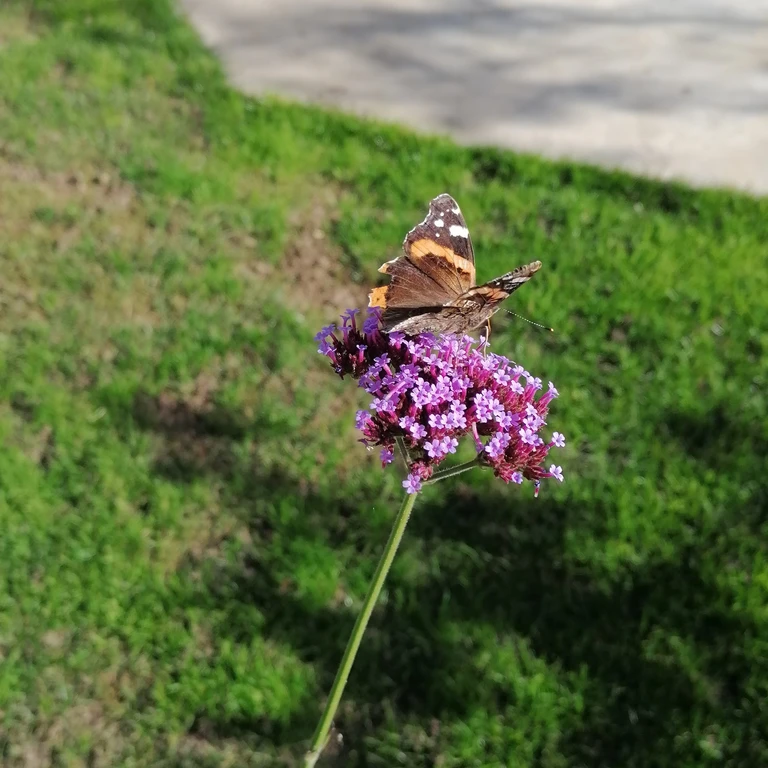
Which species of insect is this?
Vanessa atalanta
